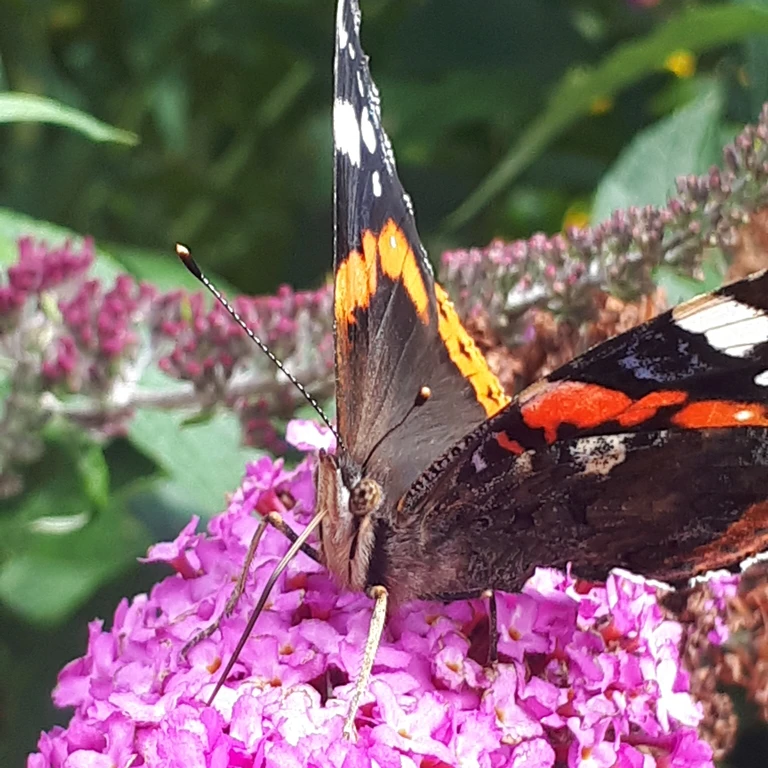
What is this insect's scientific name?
Vanessa atalanta
